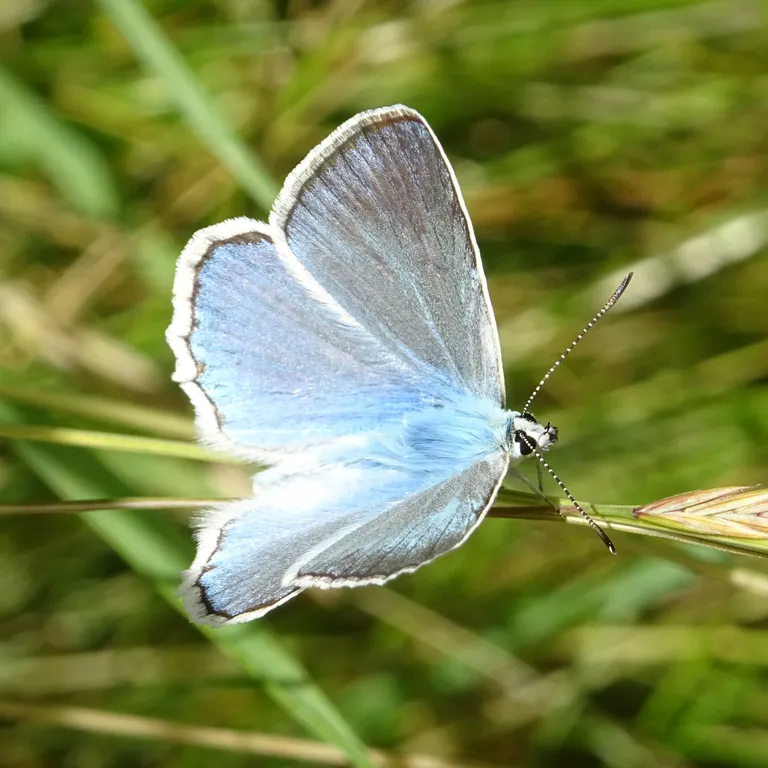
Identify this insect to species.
Polyommatus daphnis
